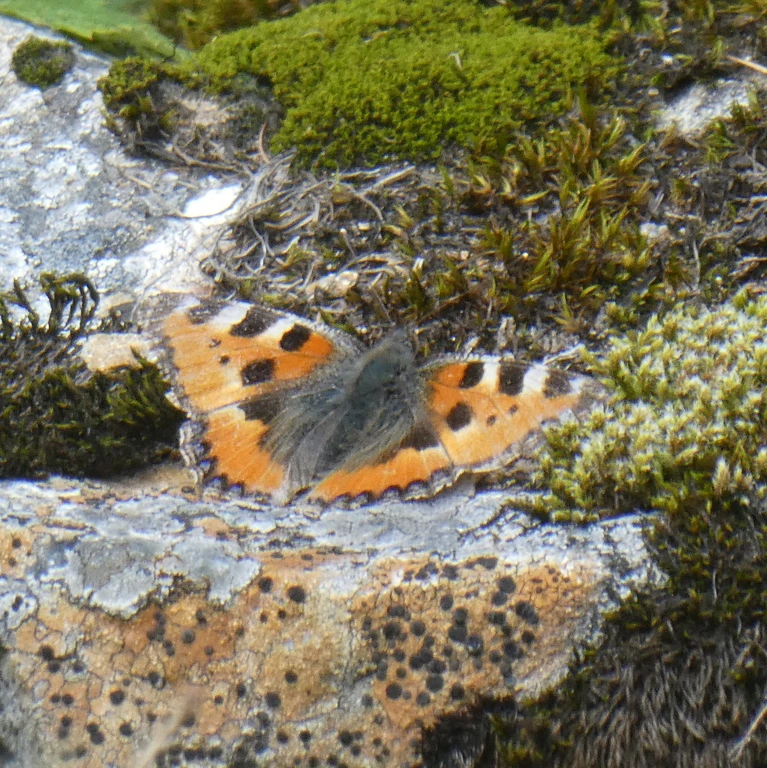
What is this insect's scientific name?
Aglais urticae
